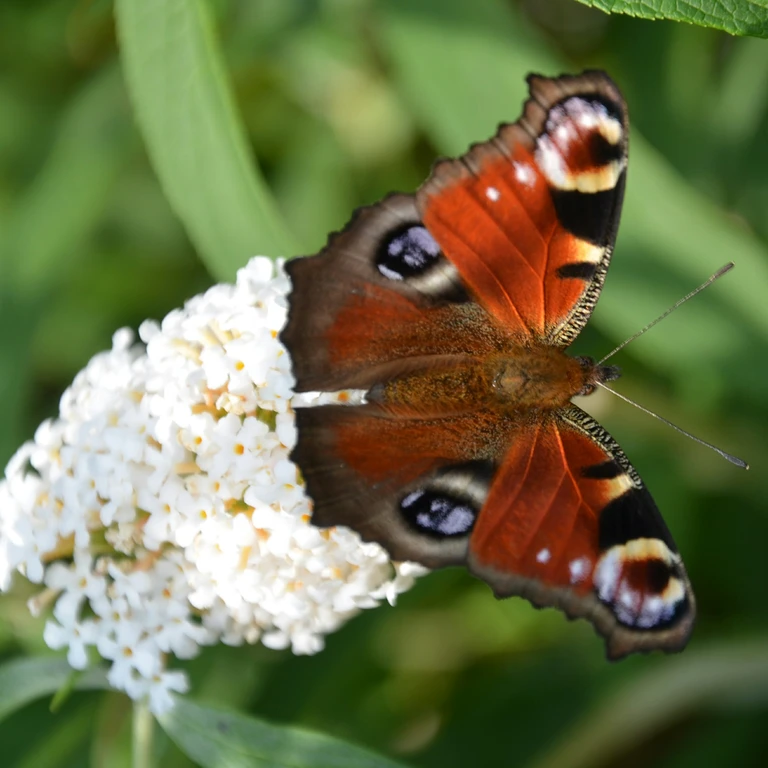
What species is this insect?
Aglais io
